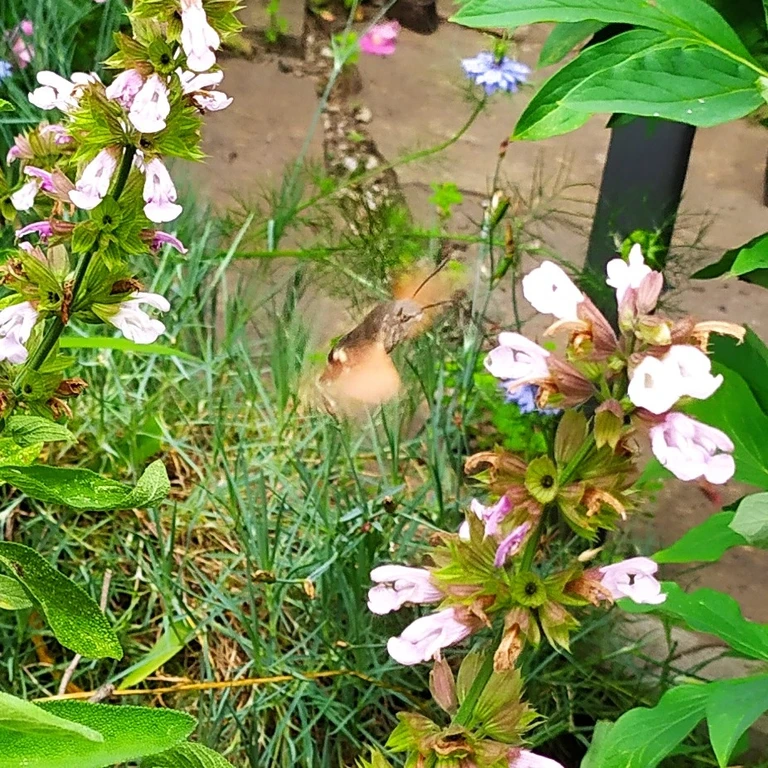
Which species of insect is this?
Macroglossum stellatarum
